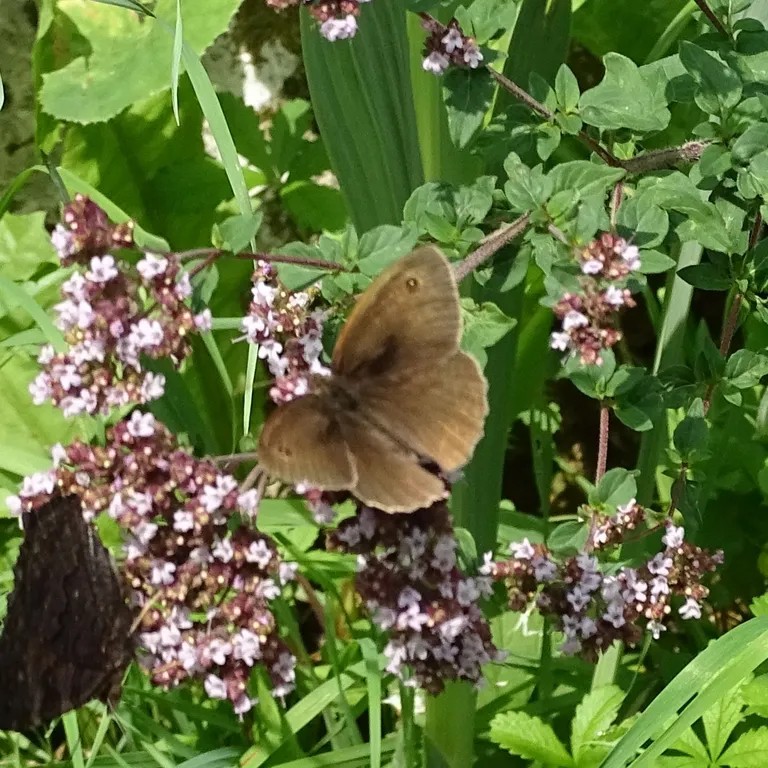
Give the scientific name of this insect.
Maniola jurtina
